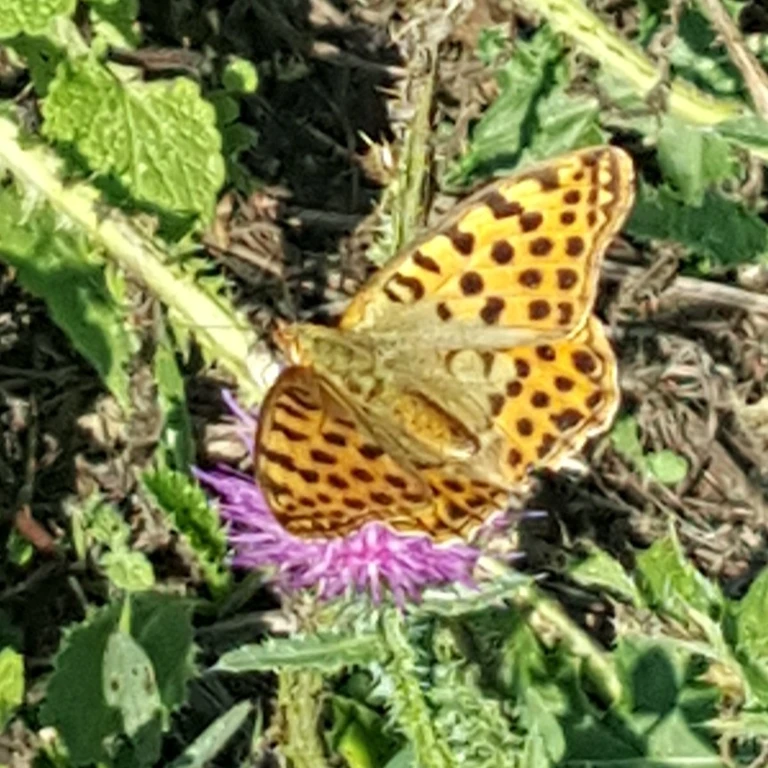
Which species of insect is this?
Issoria lathonia
